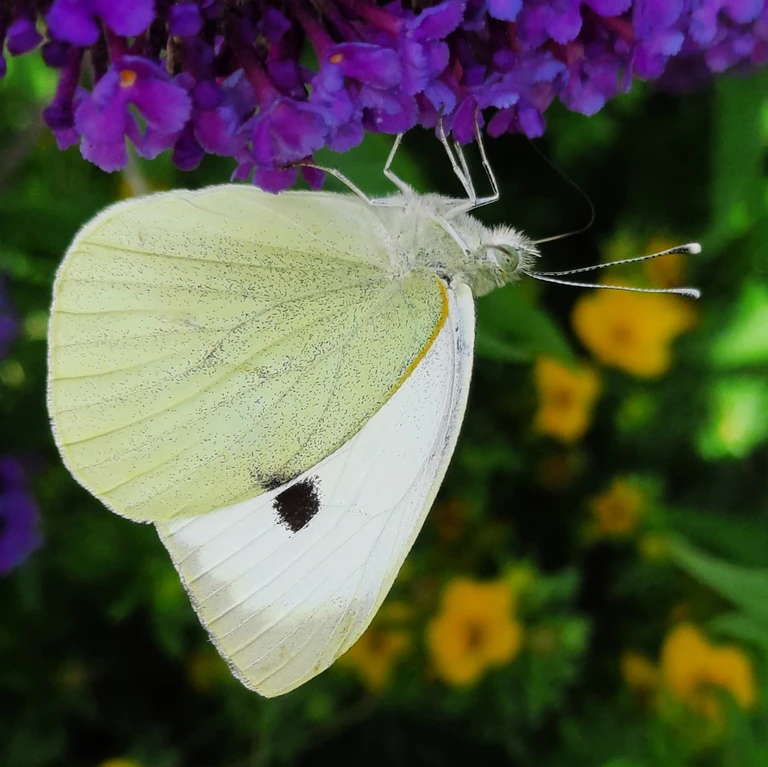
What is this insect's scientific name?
Pieris brassicae
